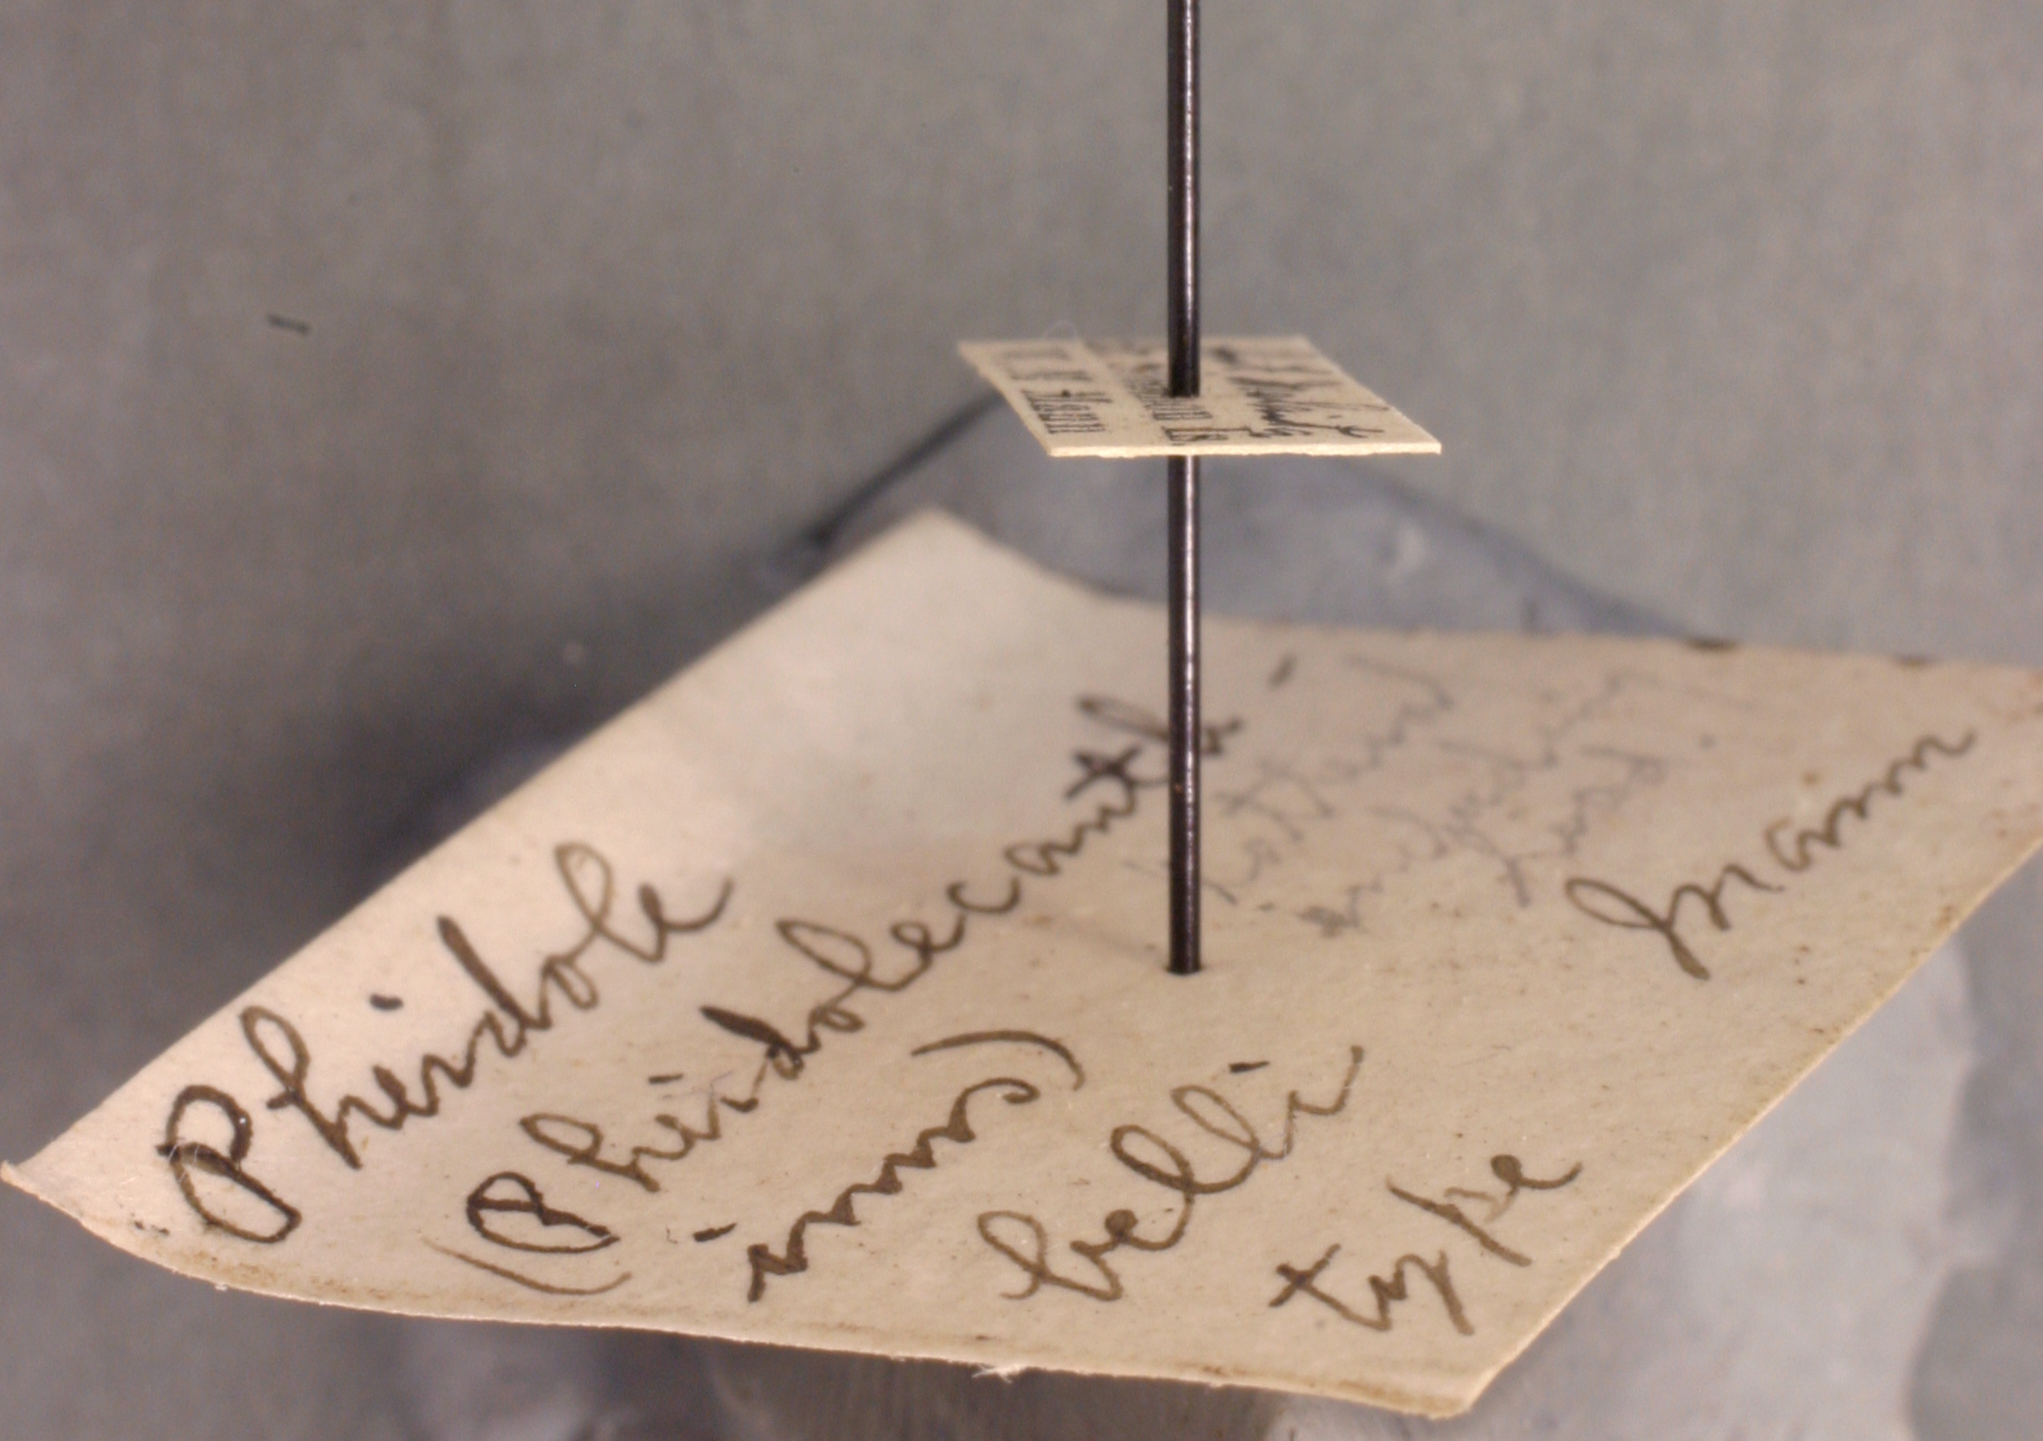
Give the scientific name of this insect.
Pheidole belli
